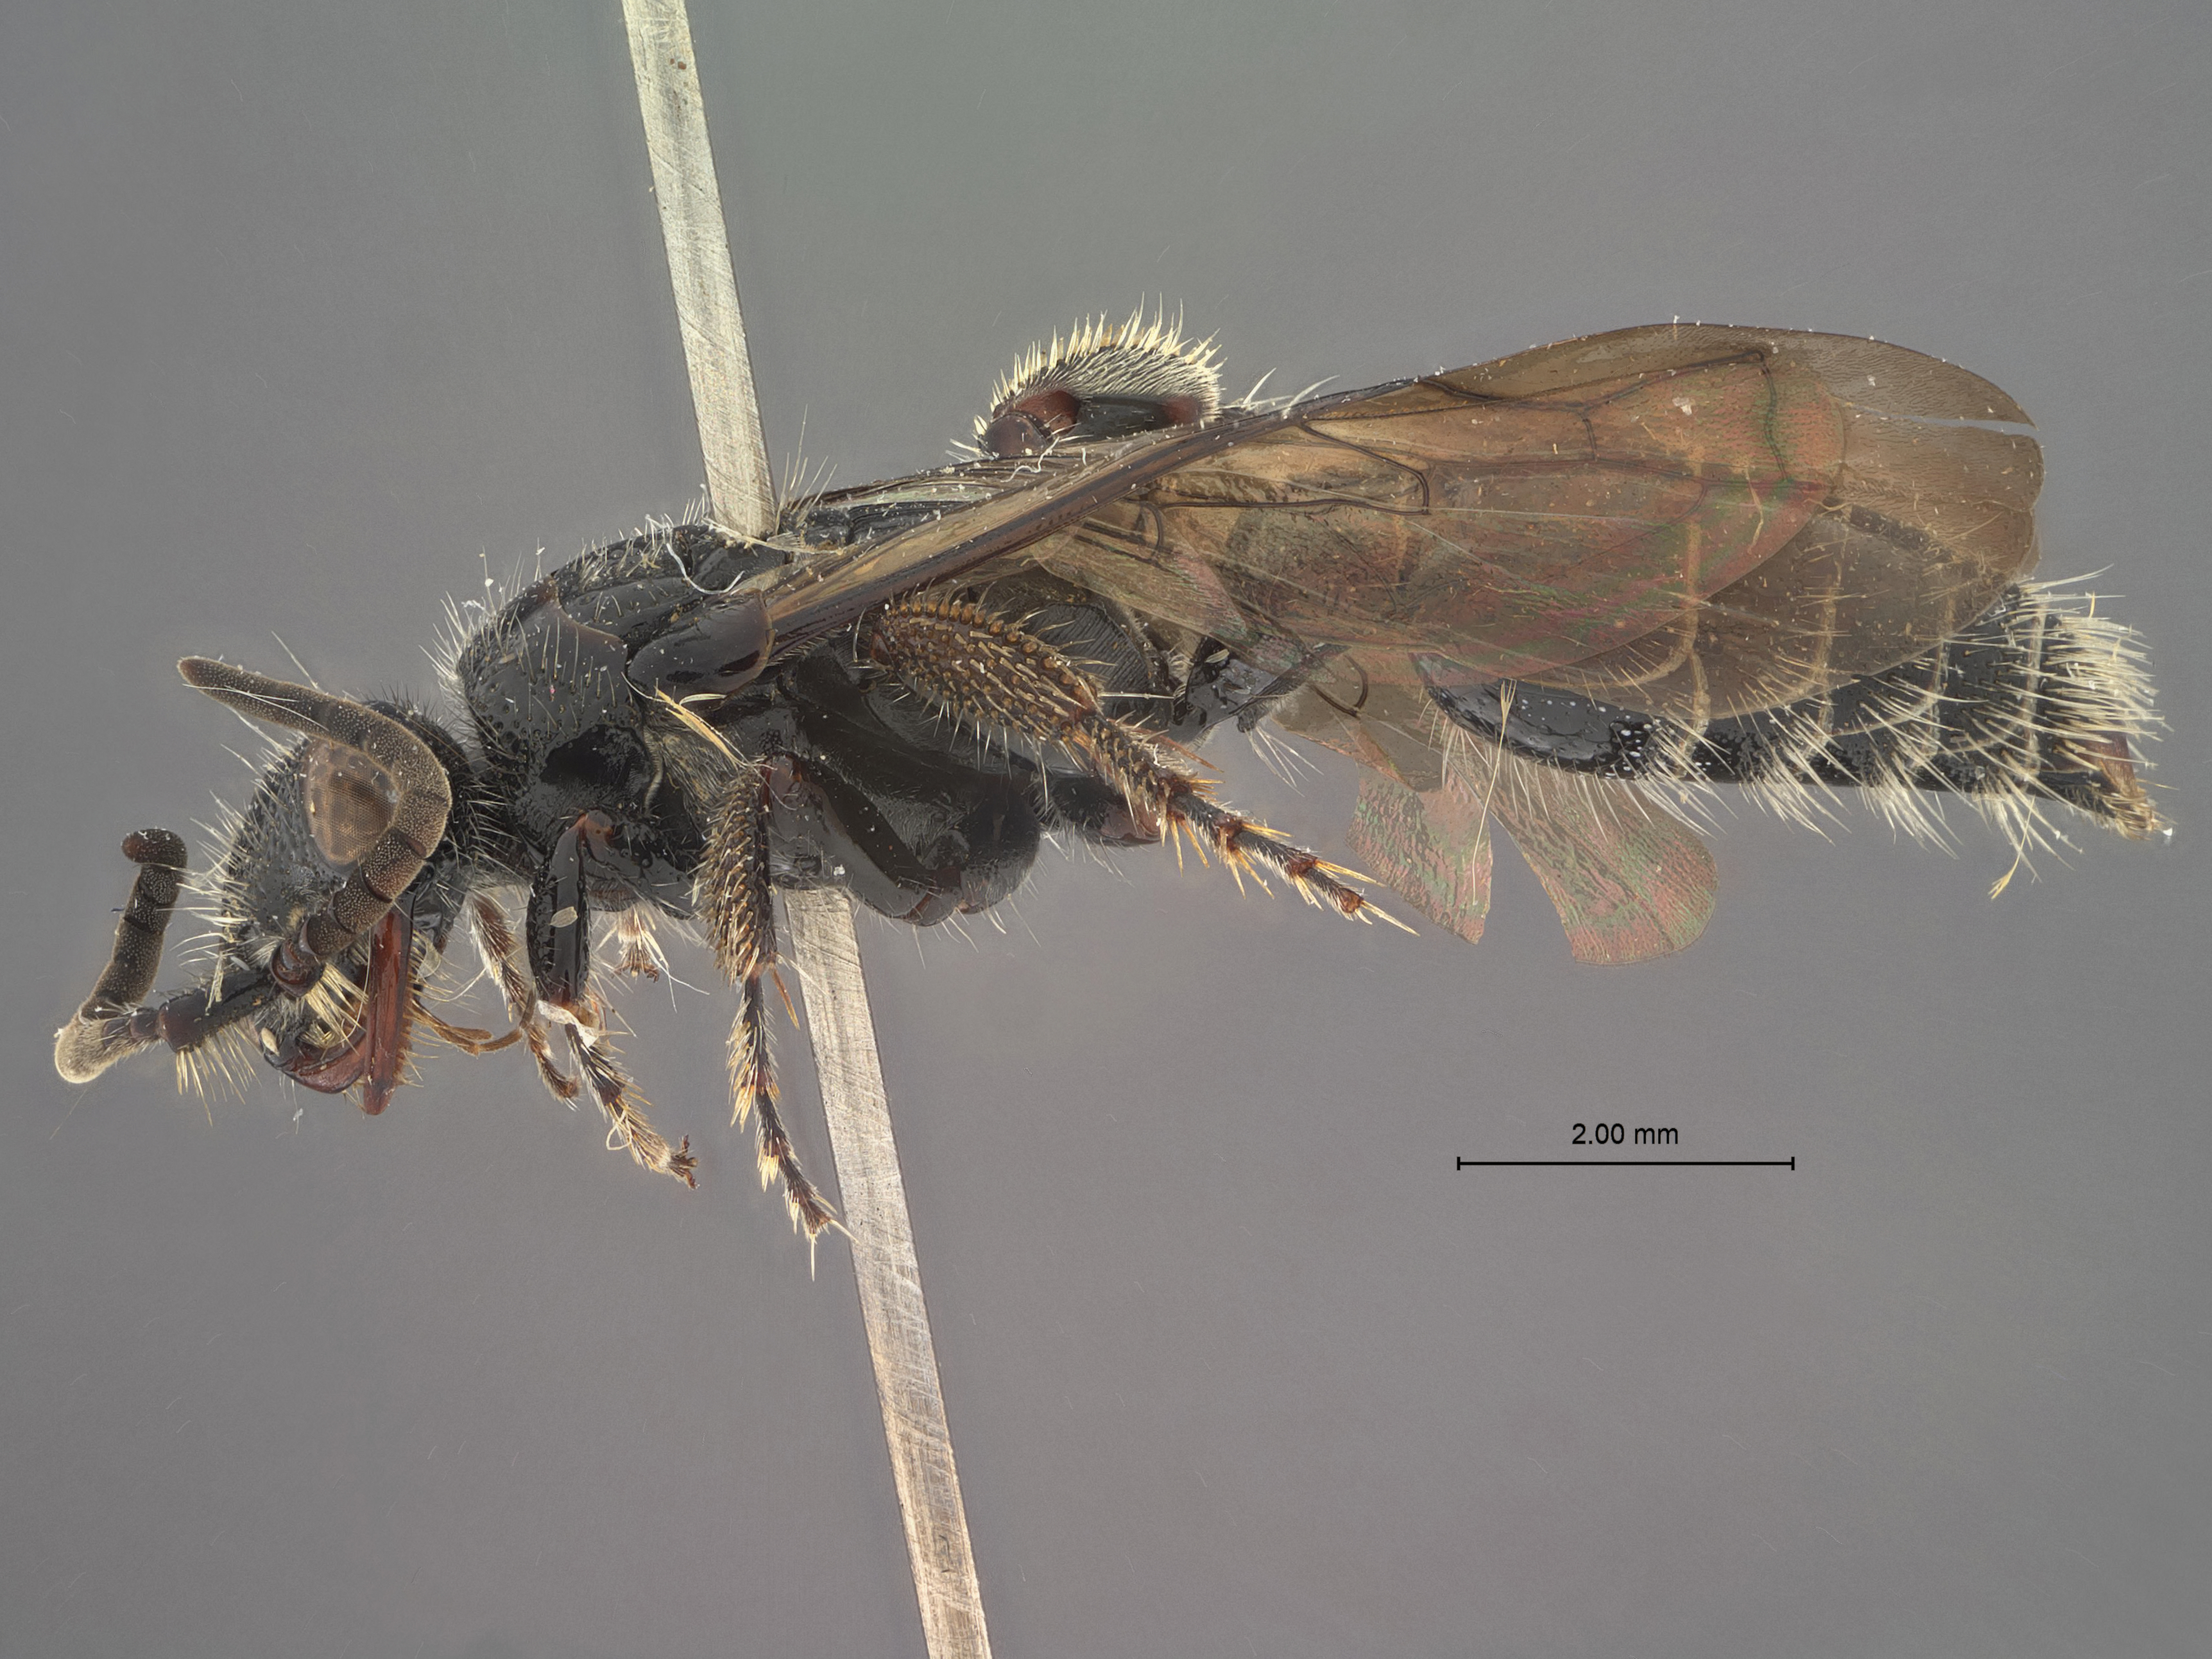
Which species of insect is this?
Tiphia leclercqi
